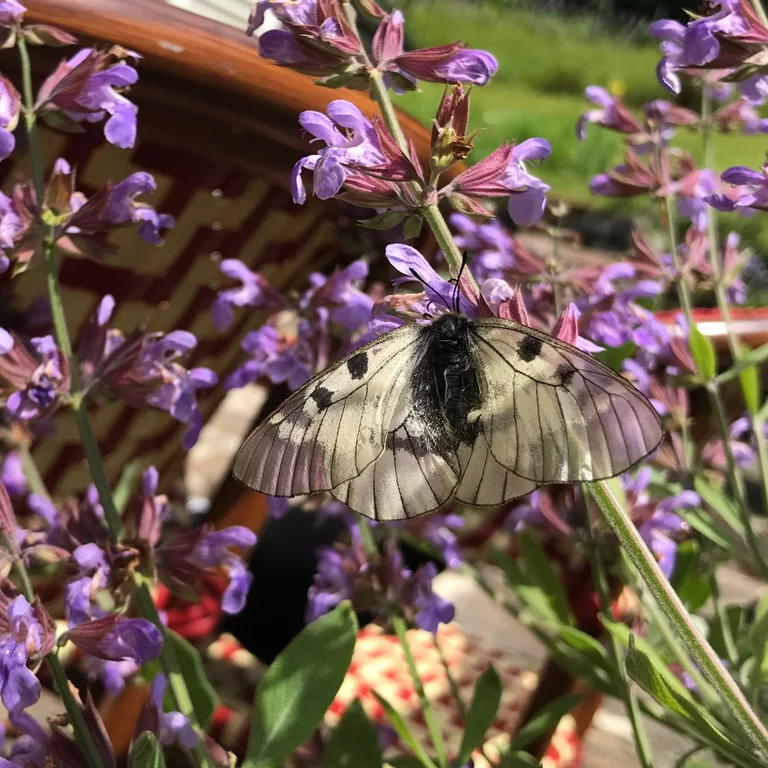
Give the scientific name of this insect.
Parnassius mnemosyne
